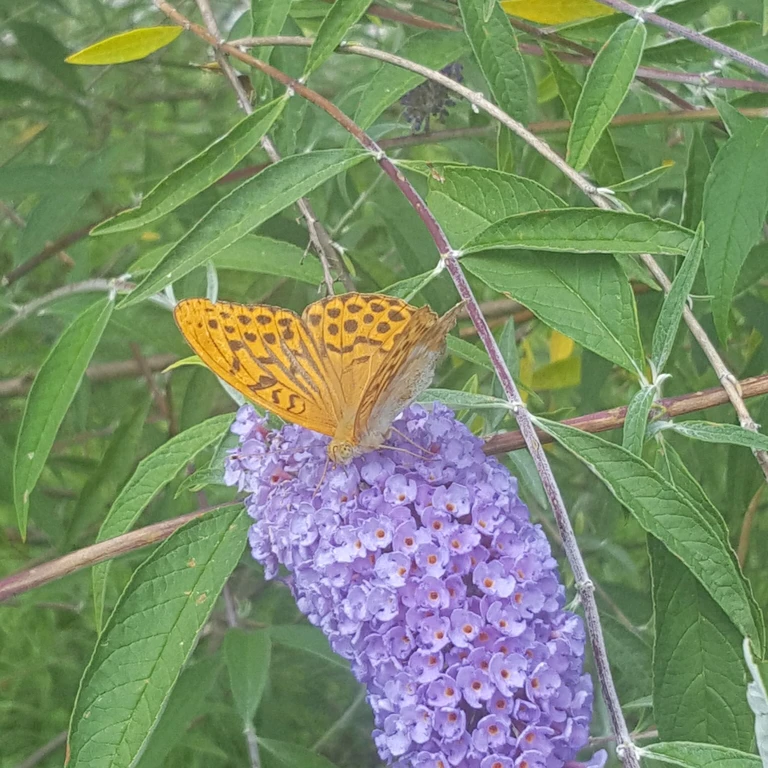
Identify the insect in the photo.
Argynnis paphia
